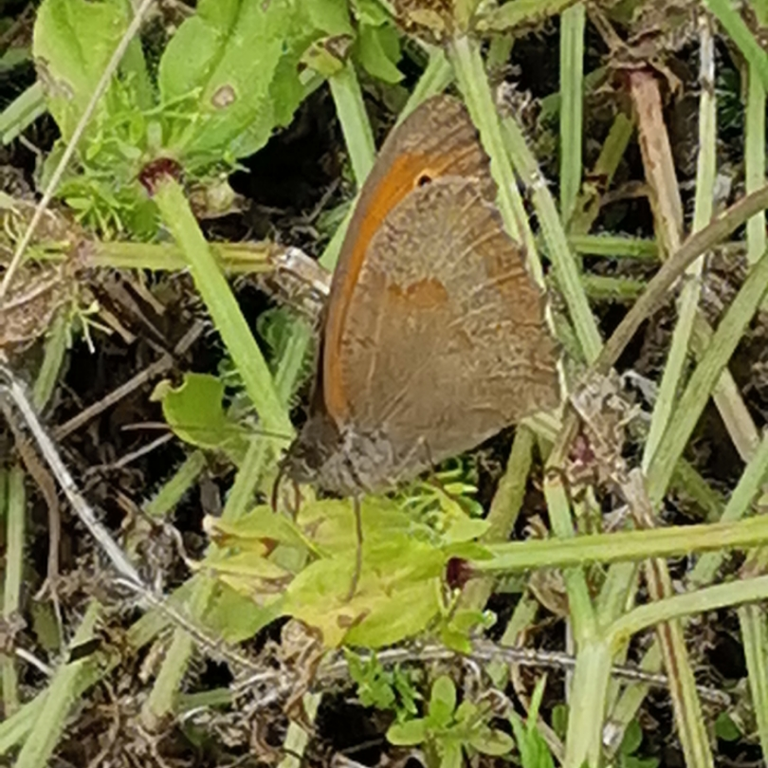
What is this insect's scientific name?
Maniola jurtina
